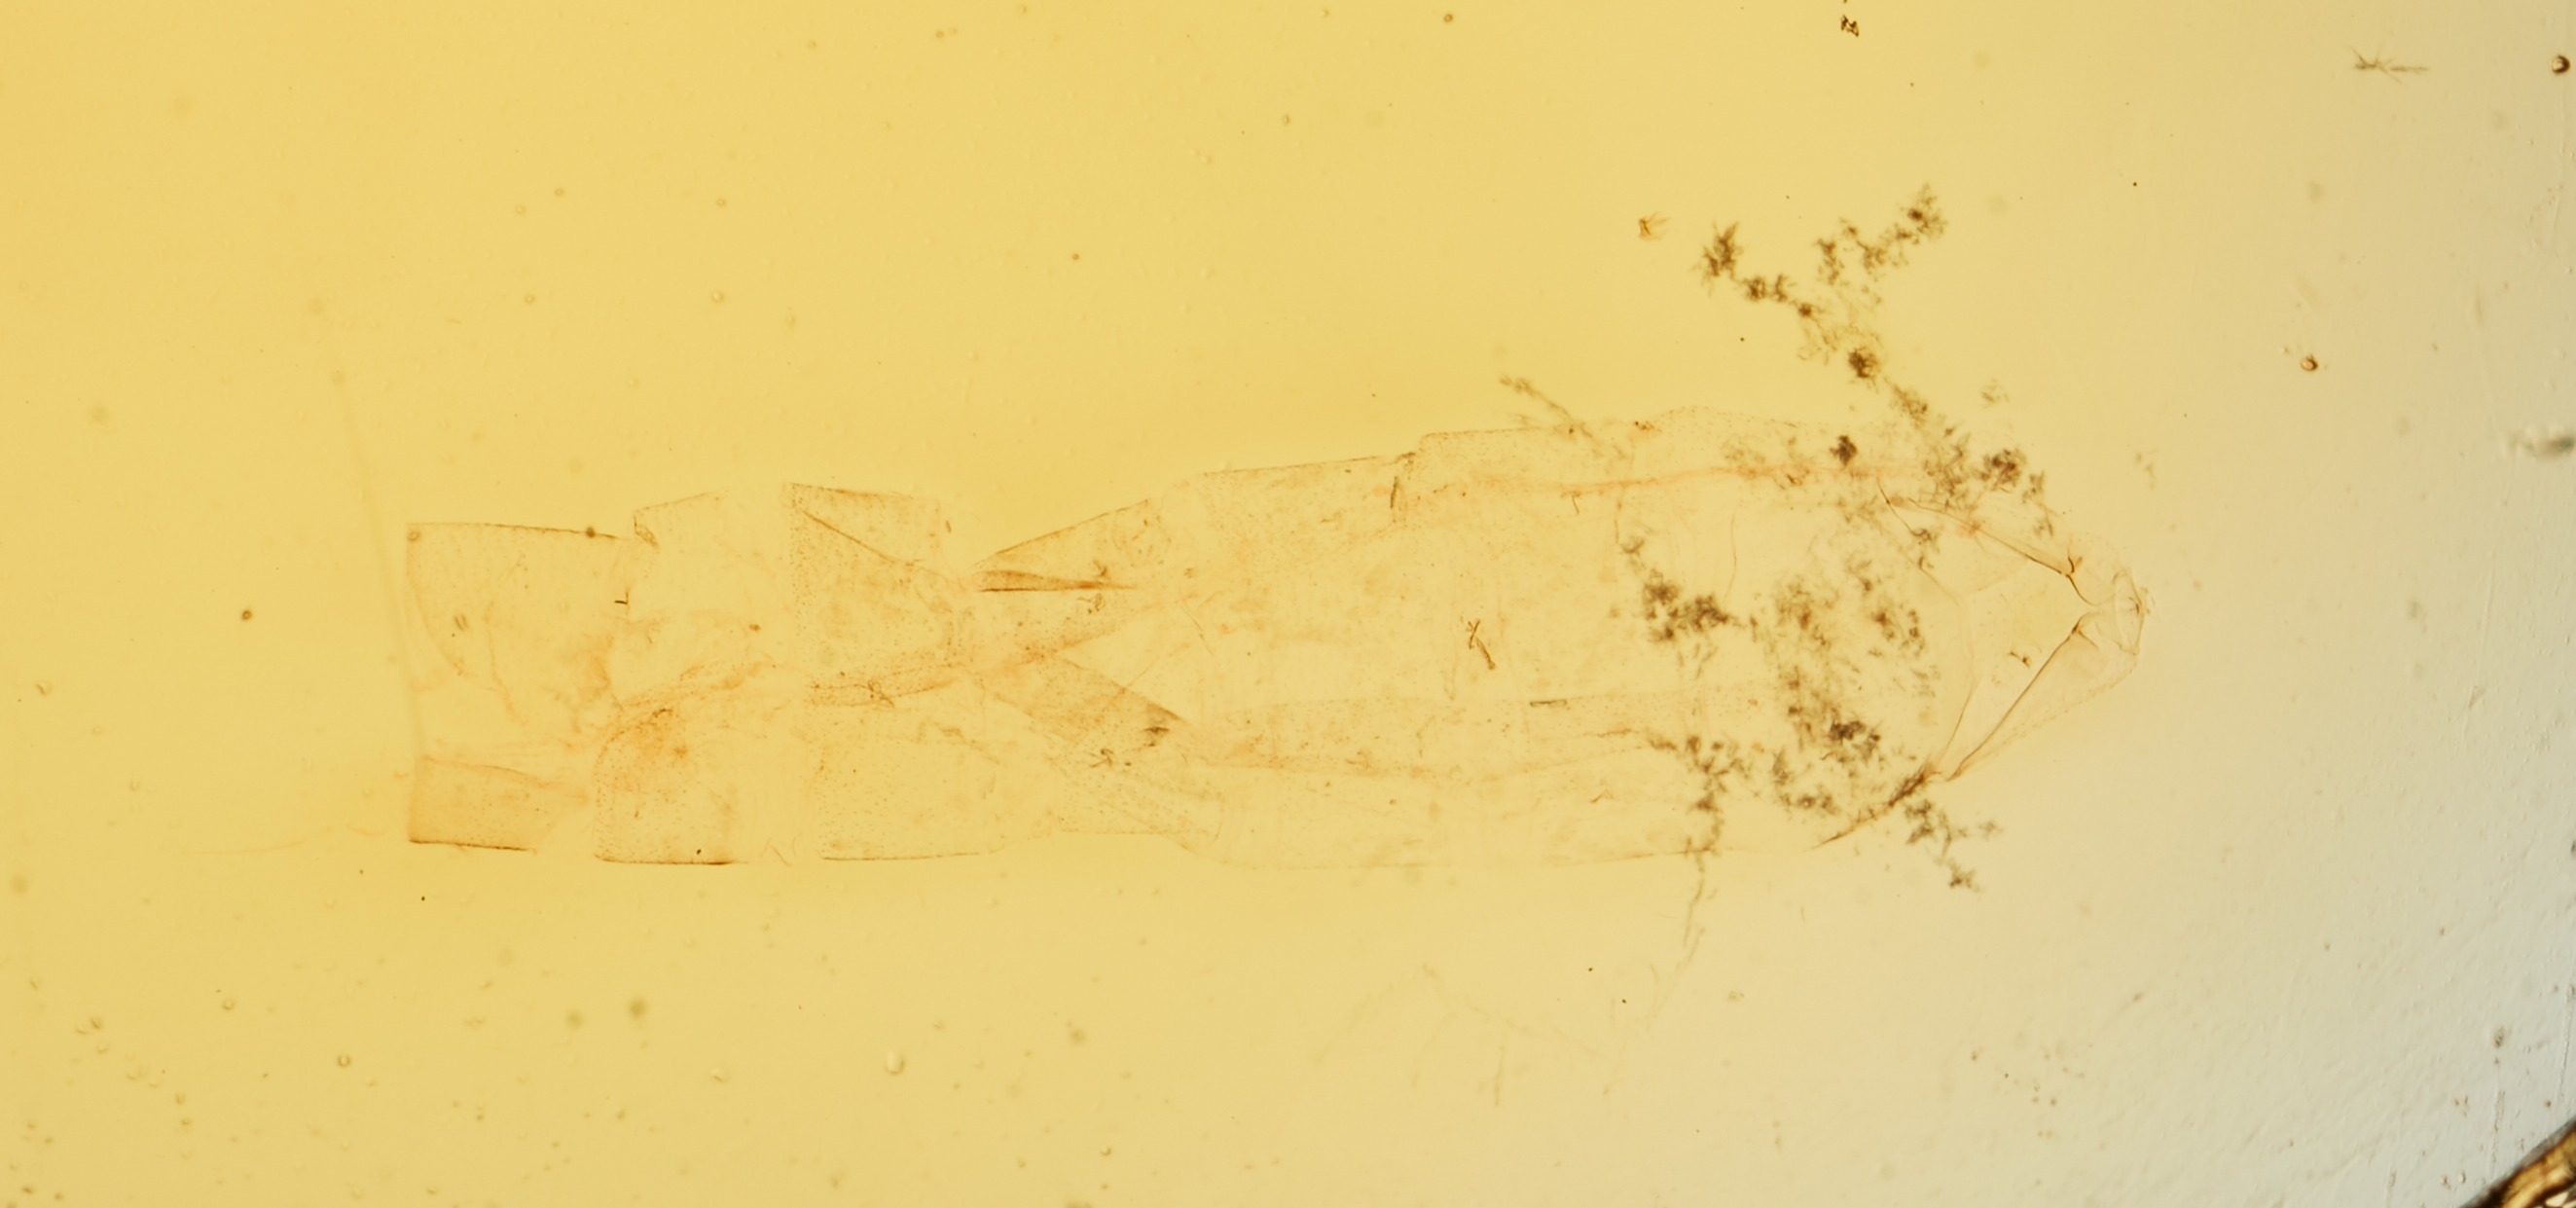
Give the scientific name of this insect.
Carbatina iothalles (also Trichotaphe iothalles)
